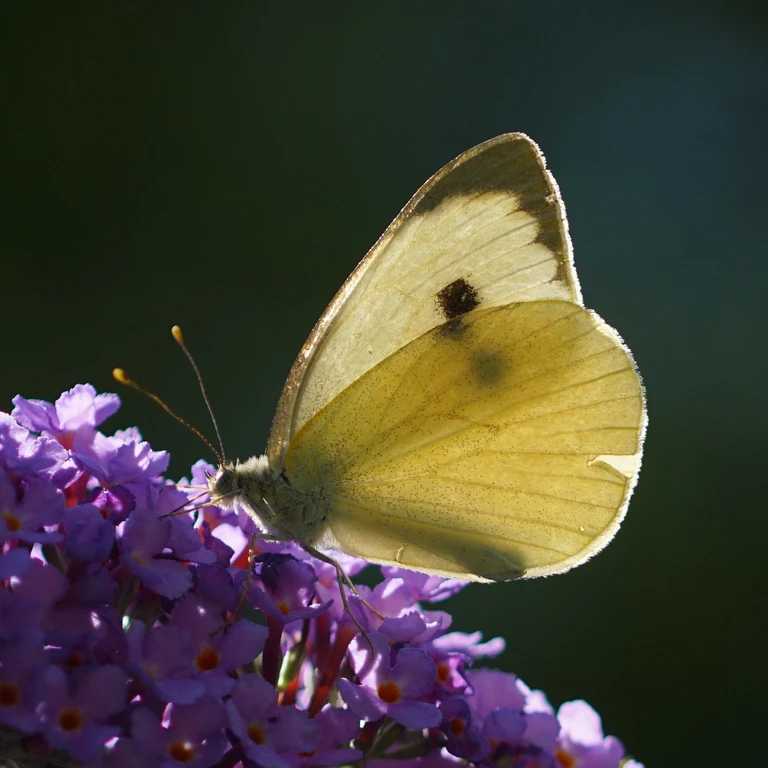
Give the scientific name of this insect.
Pieris brassicae
